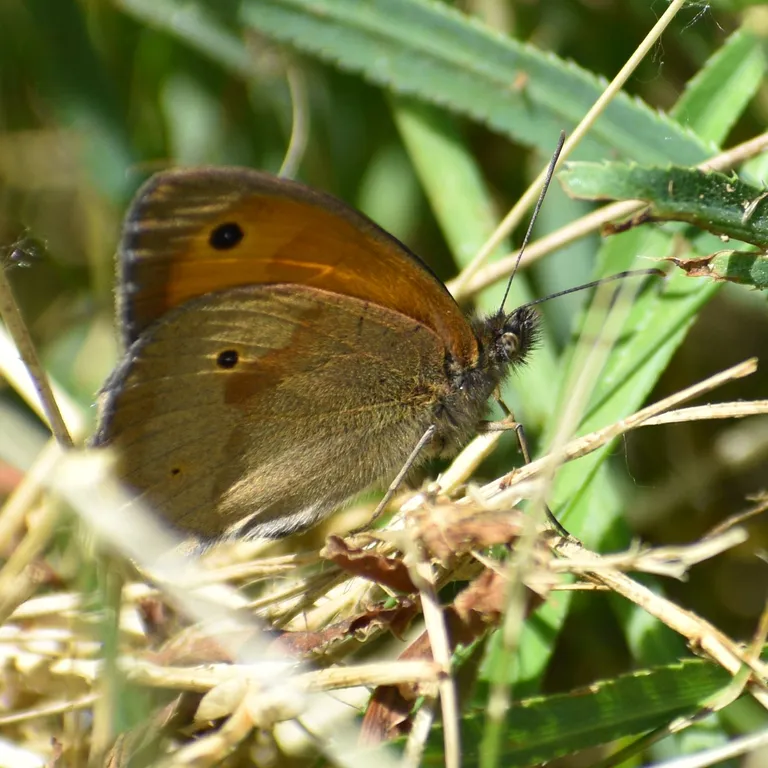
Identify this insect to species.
Maniola jurtina
